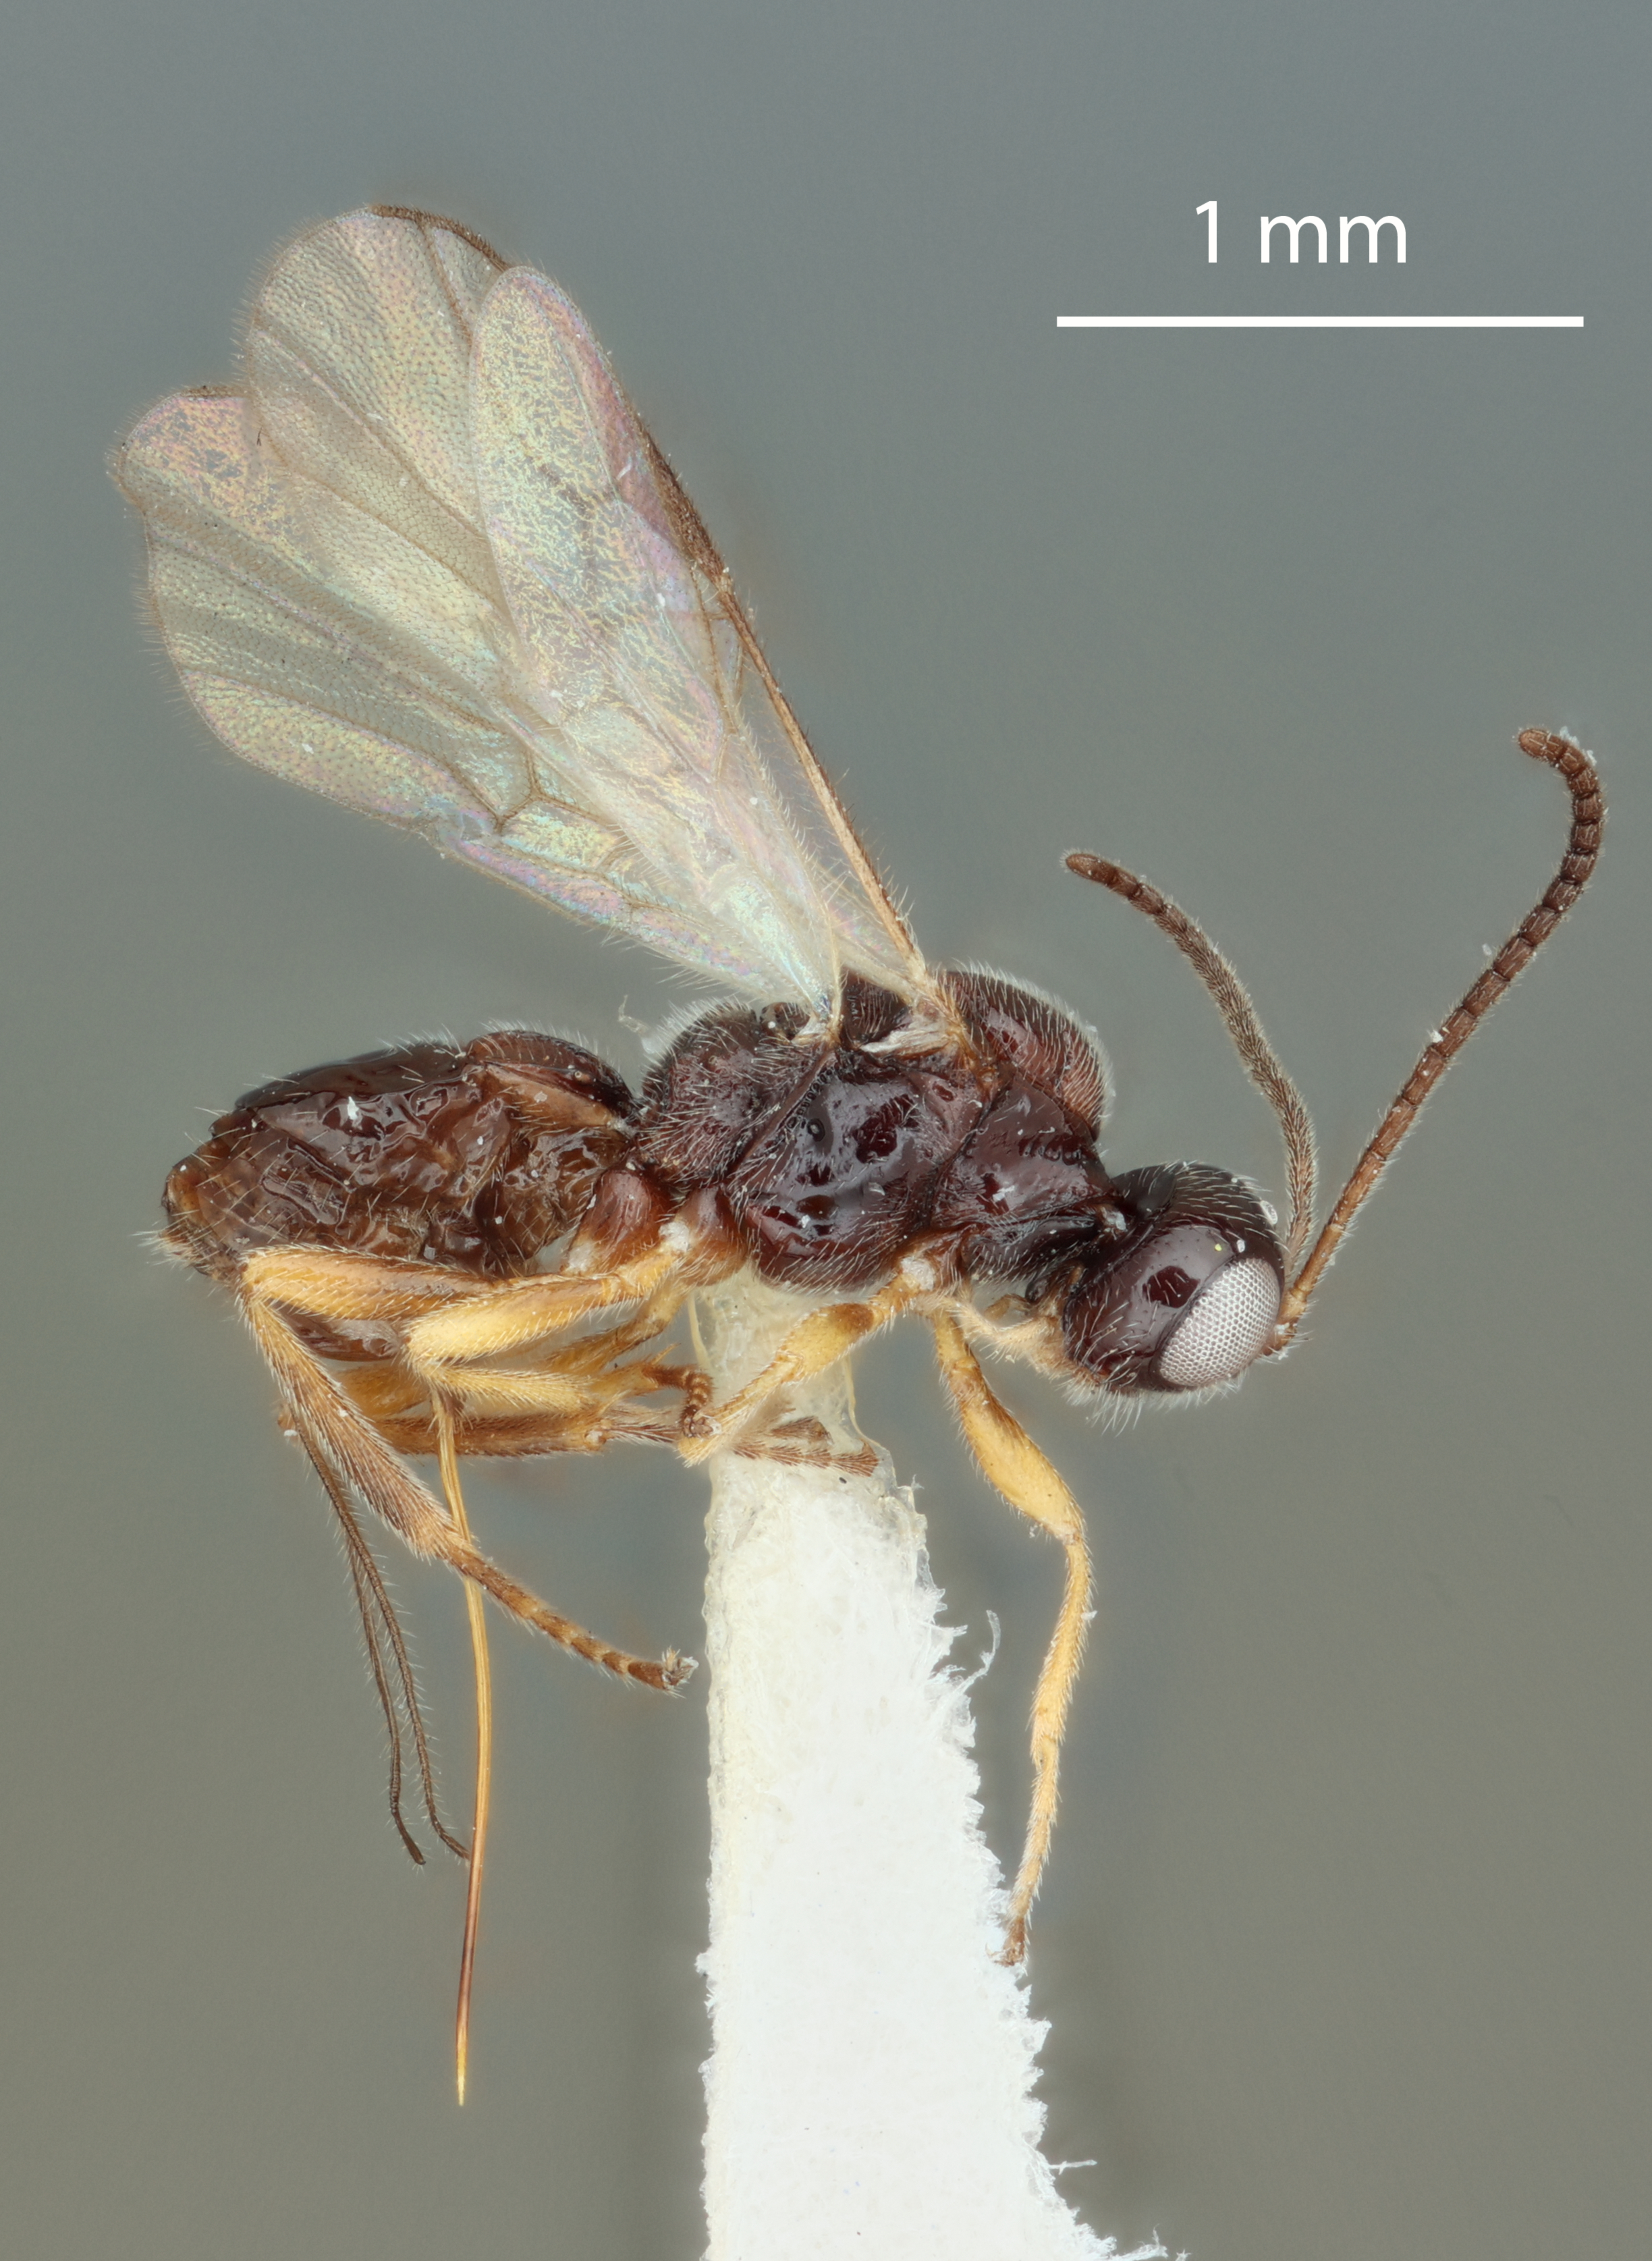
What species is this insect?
Eubazus tumorulus
